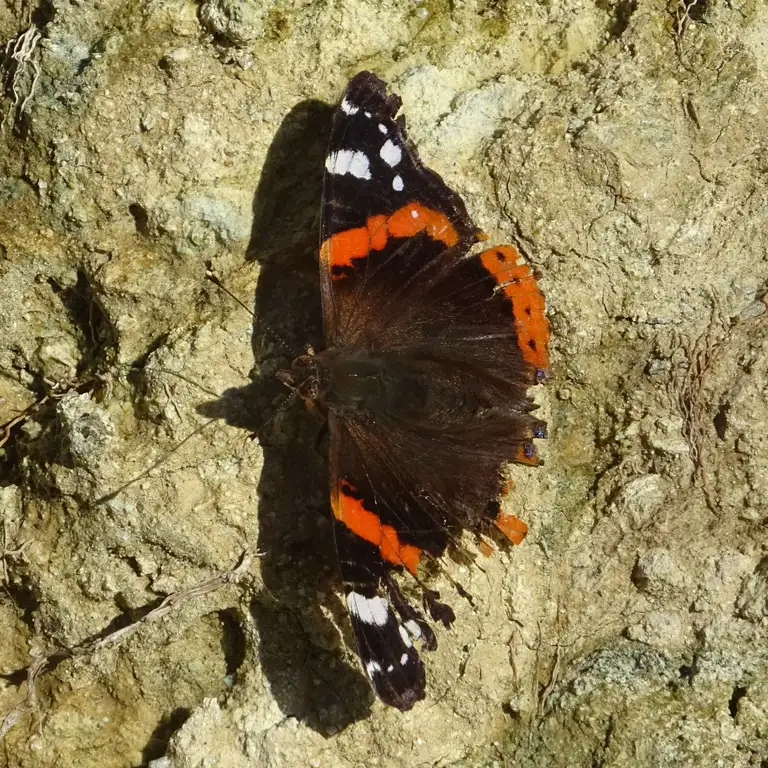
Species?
Vanessa atalanta
